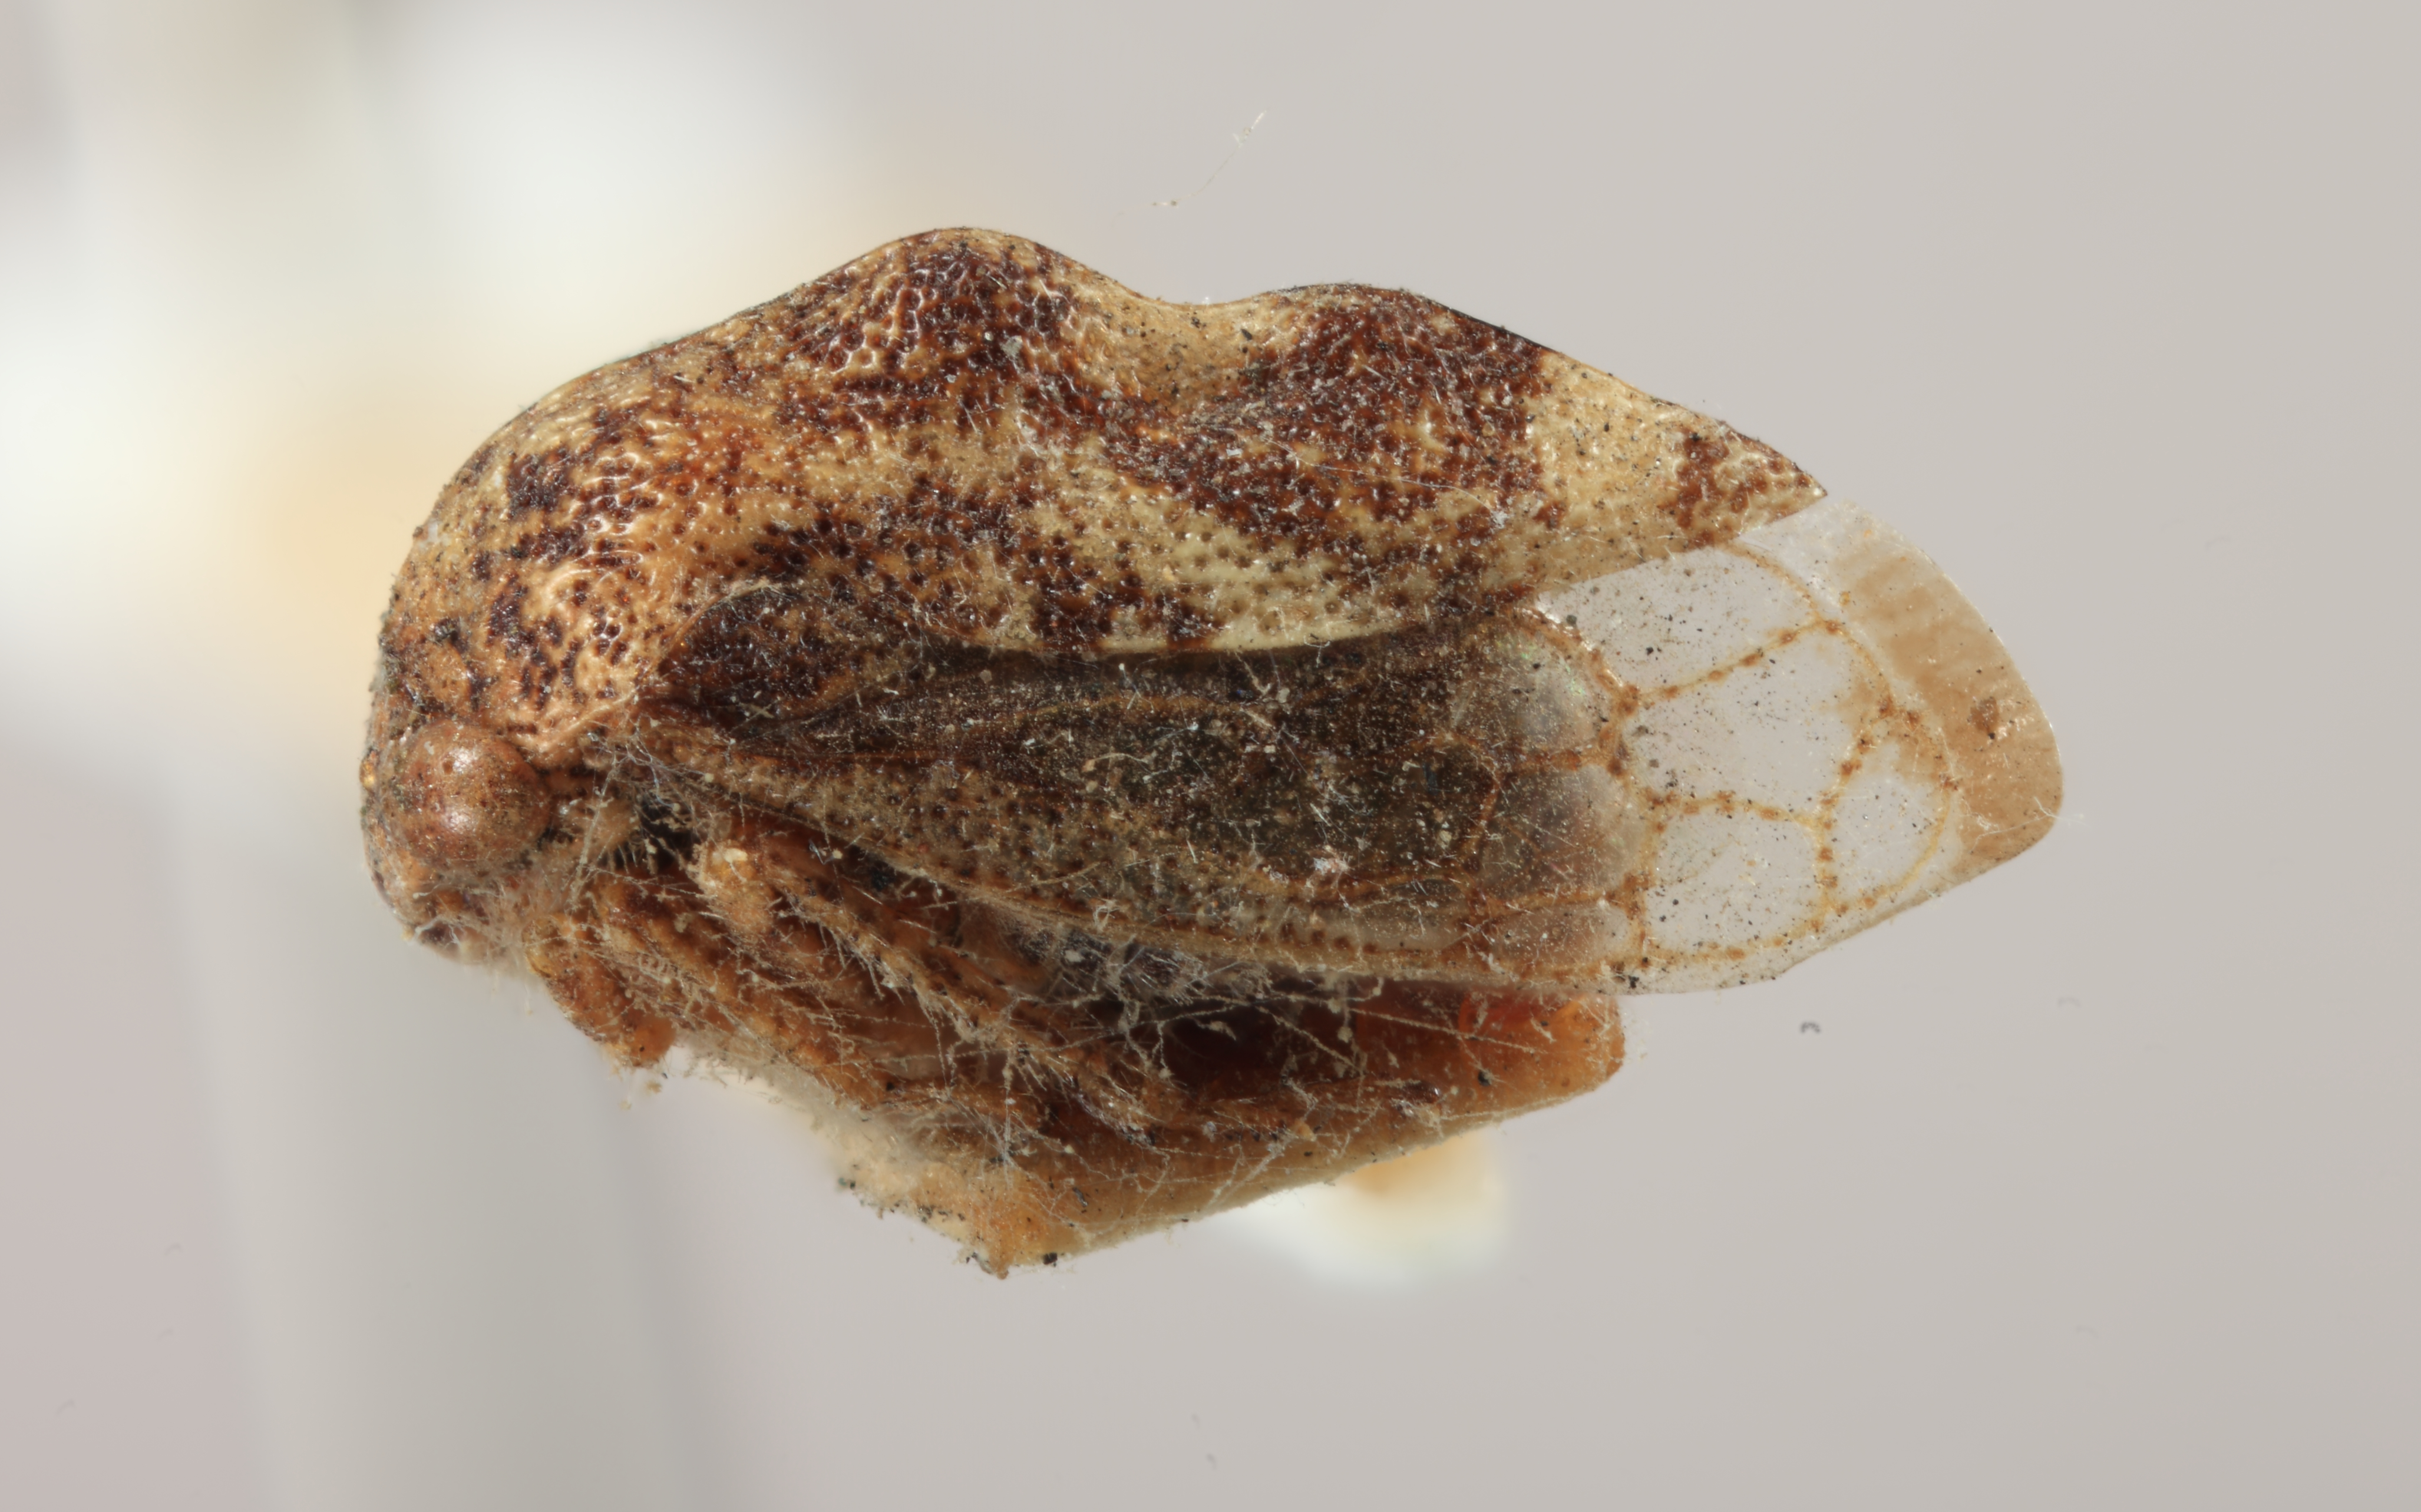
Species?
Evashmeadea arizonensis
